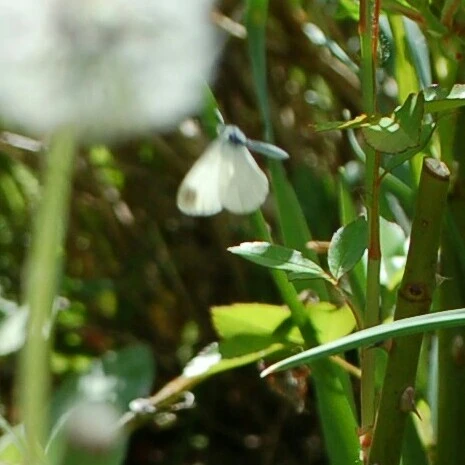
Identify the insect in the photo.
Leptidea sinapis/juvernica
